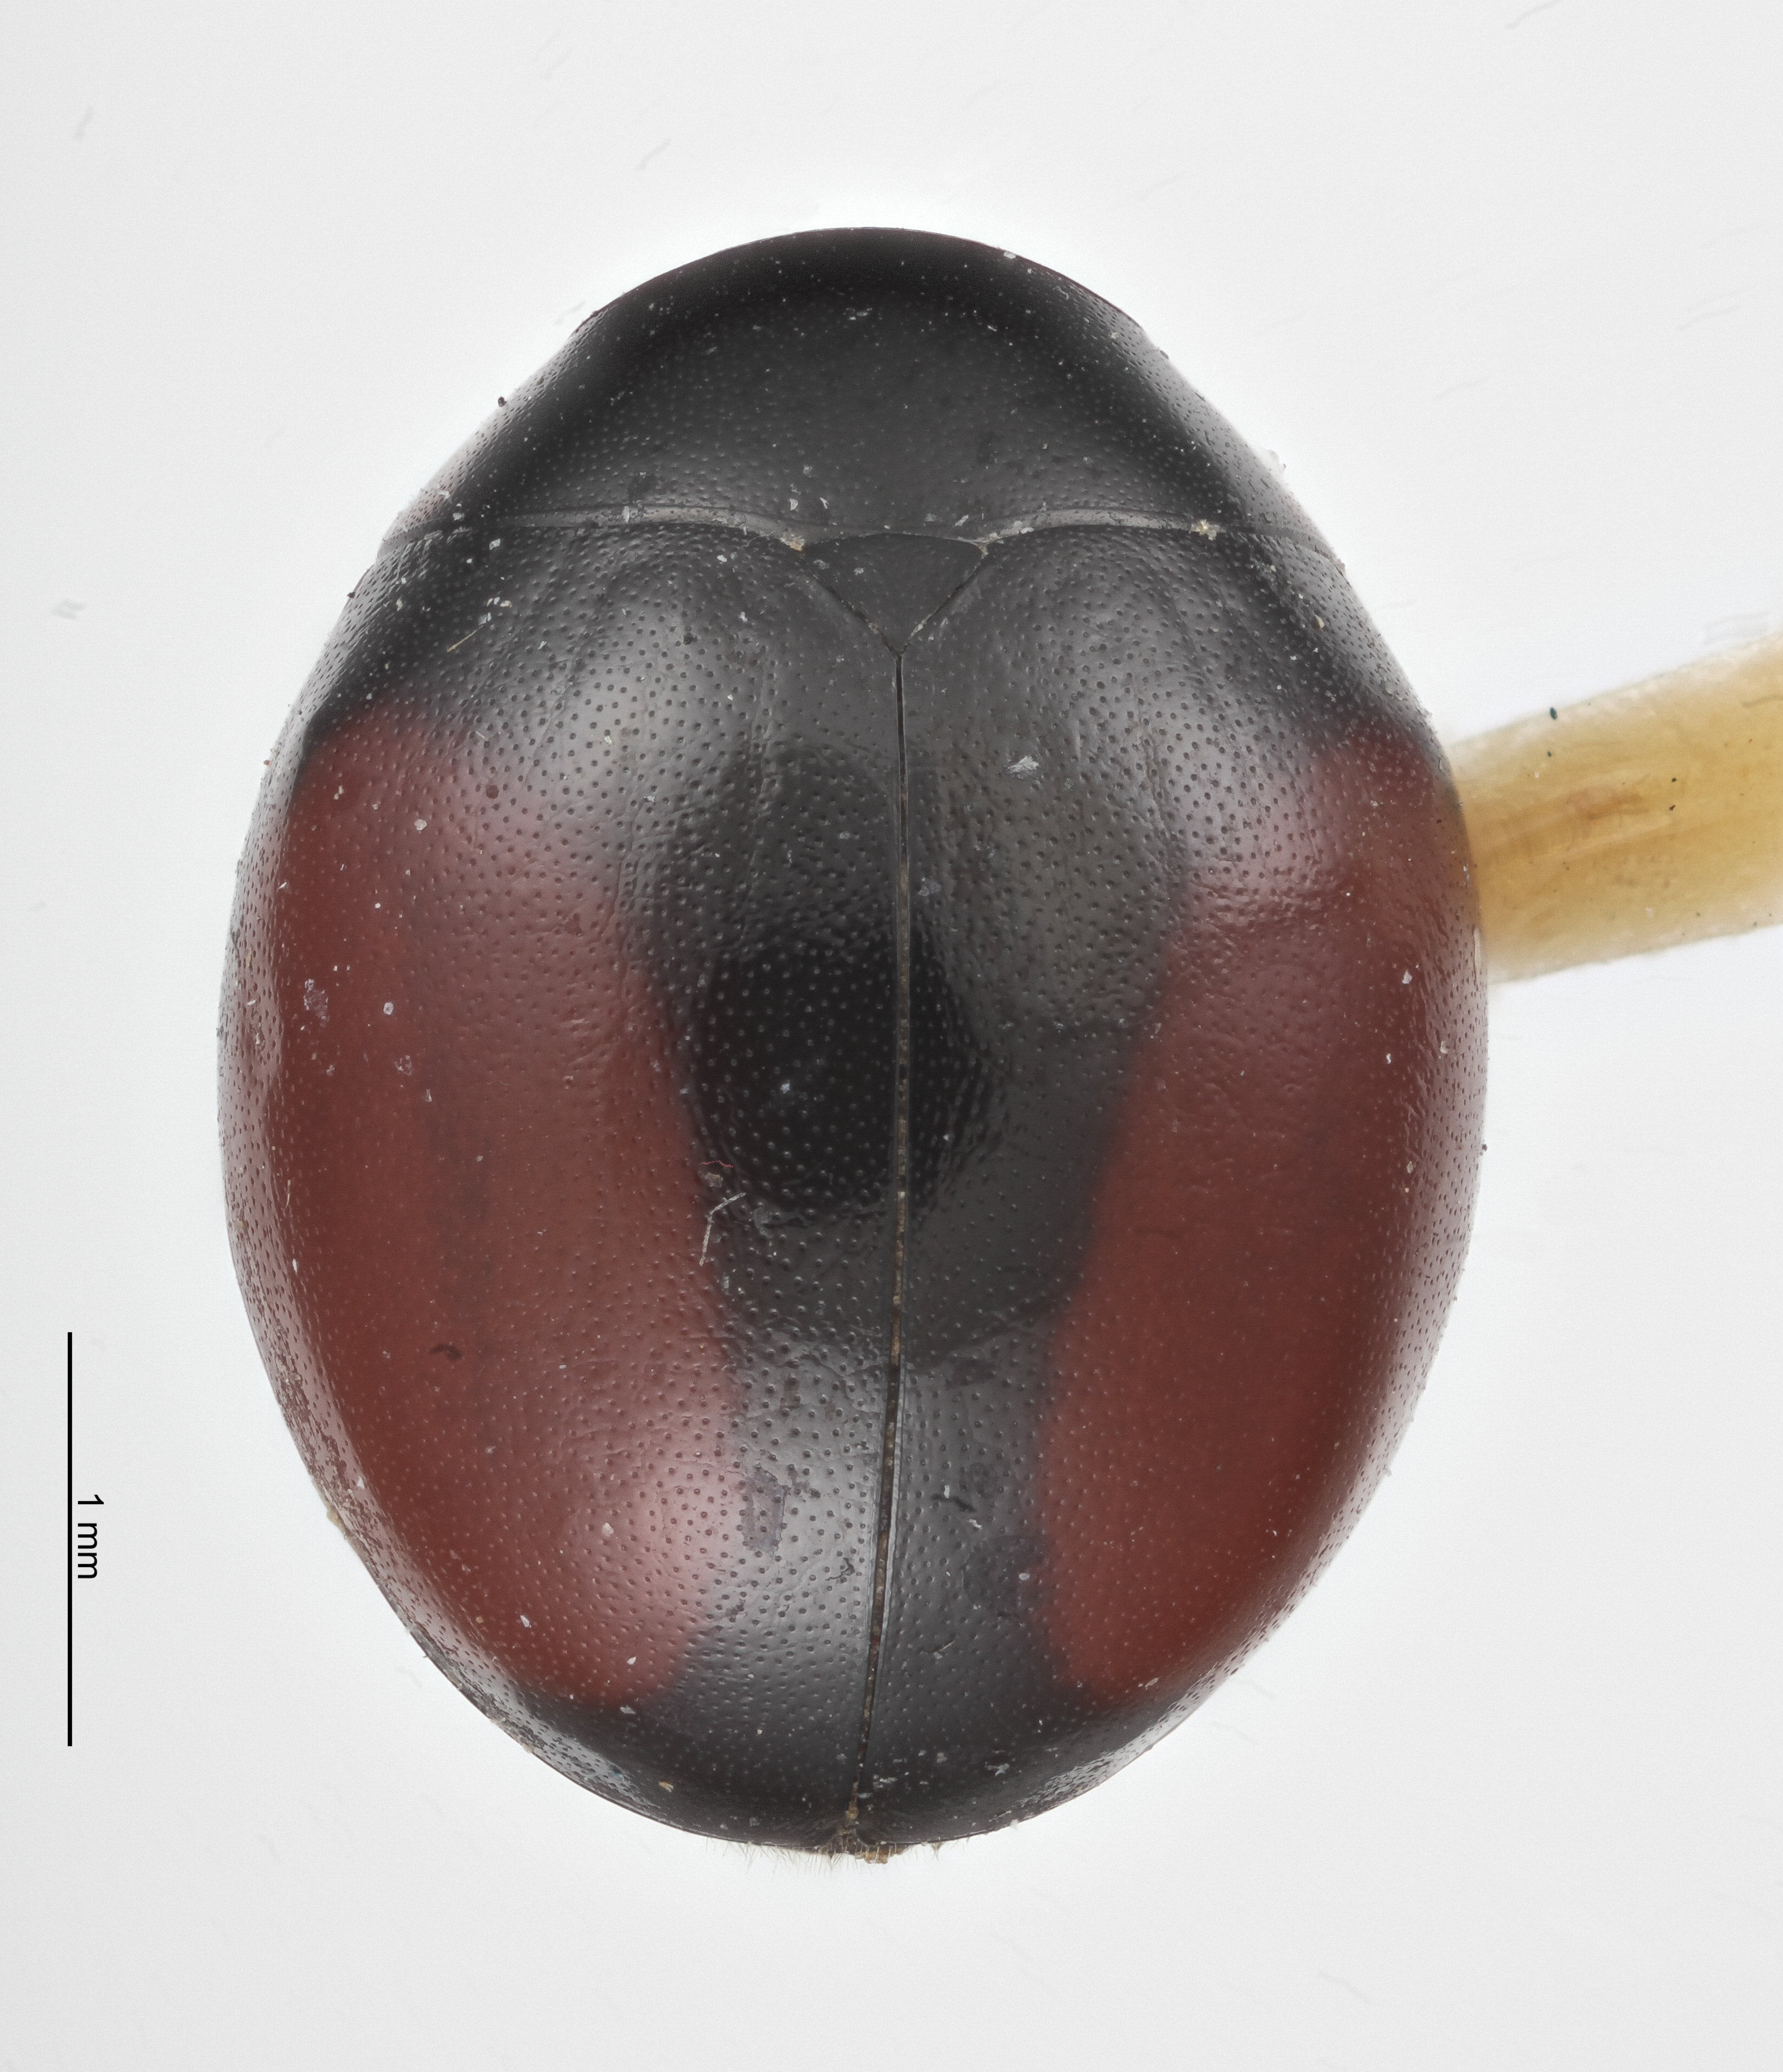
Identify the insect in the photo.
Hyperaspis imperialis
